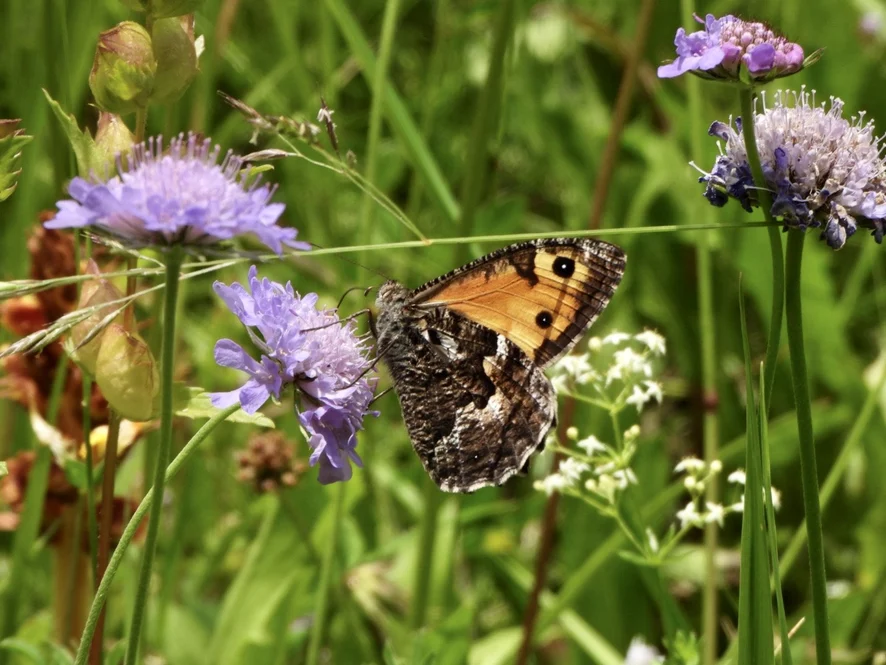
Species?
Hipparchia semele
